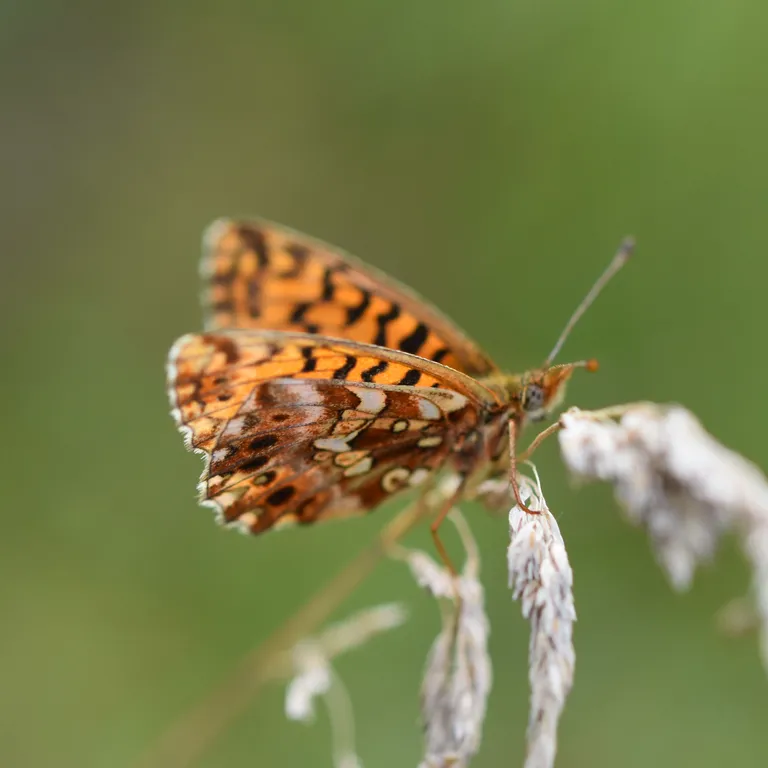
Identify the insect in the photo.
Boloria dia
